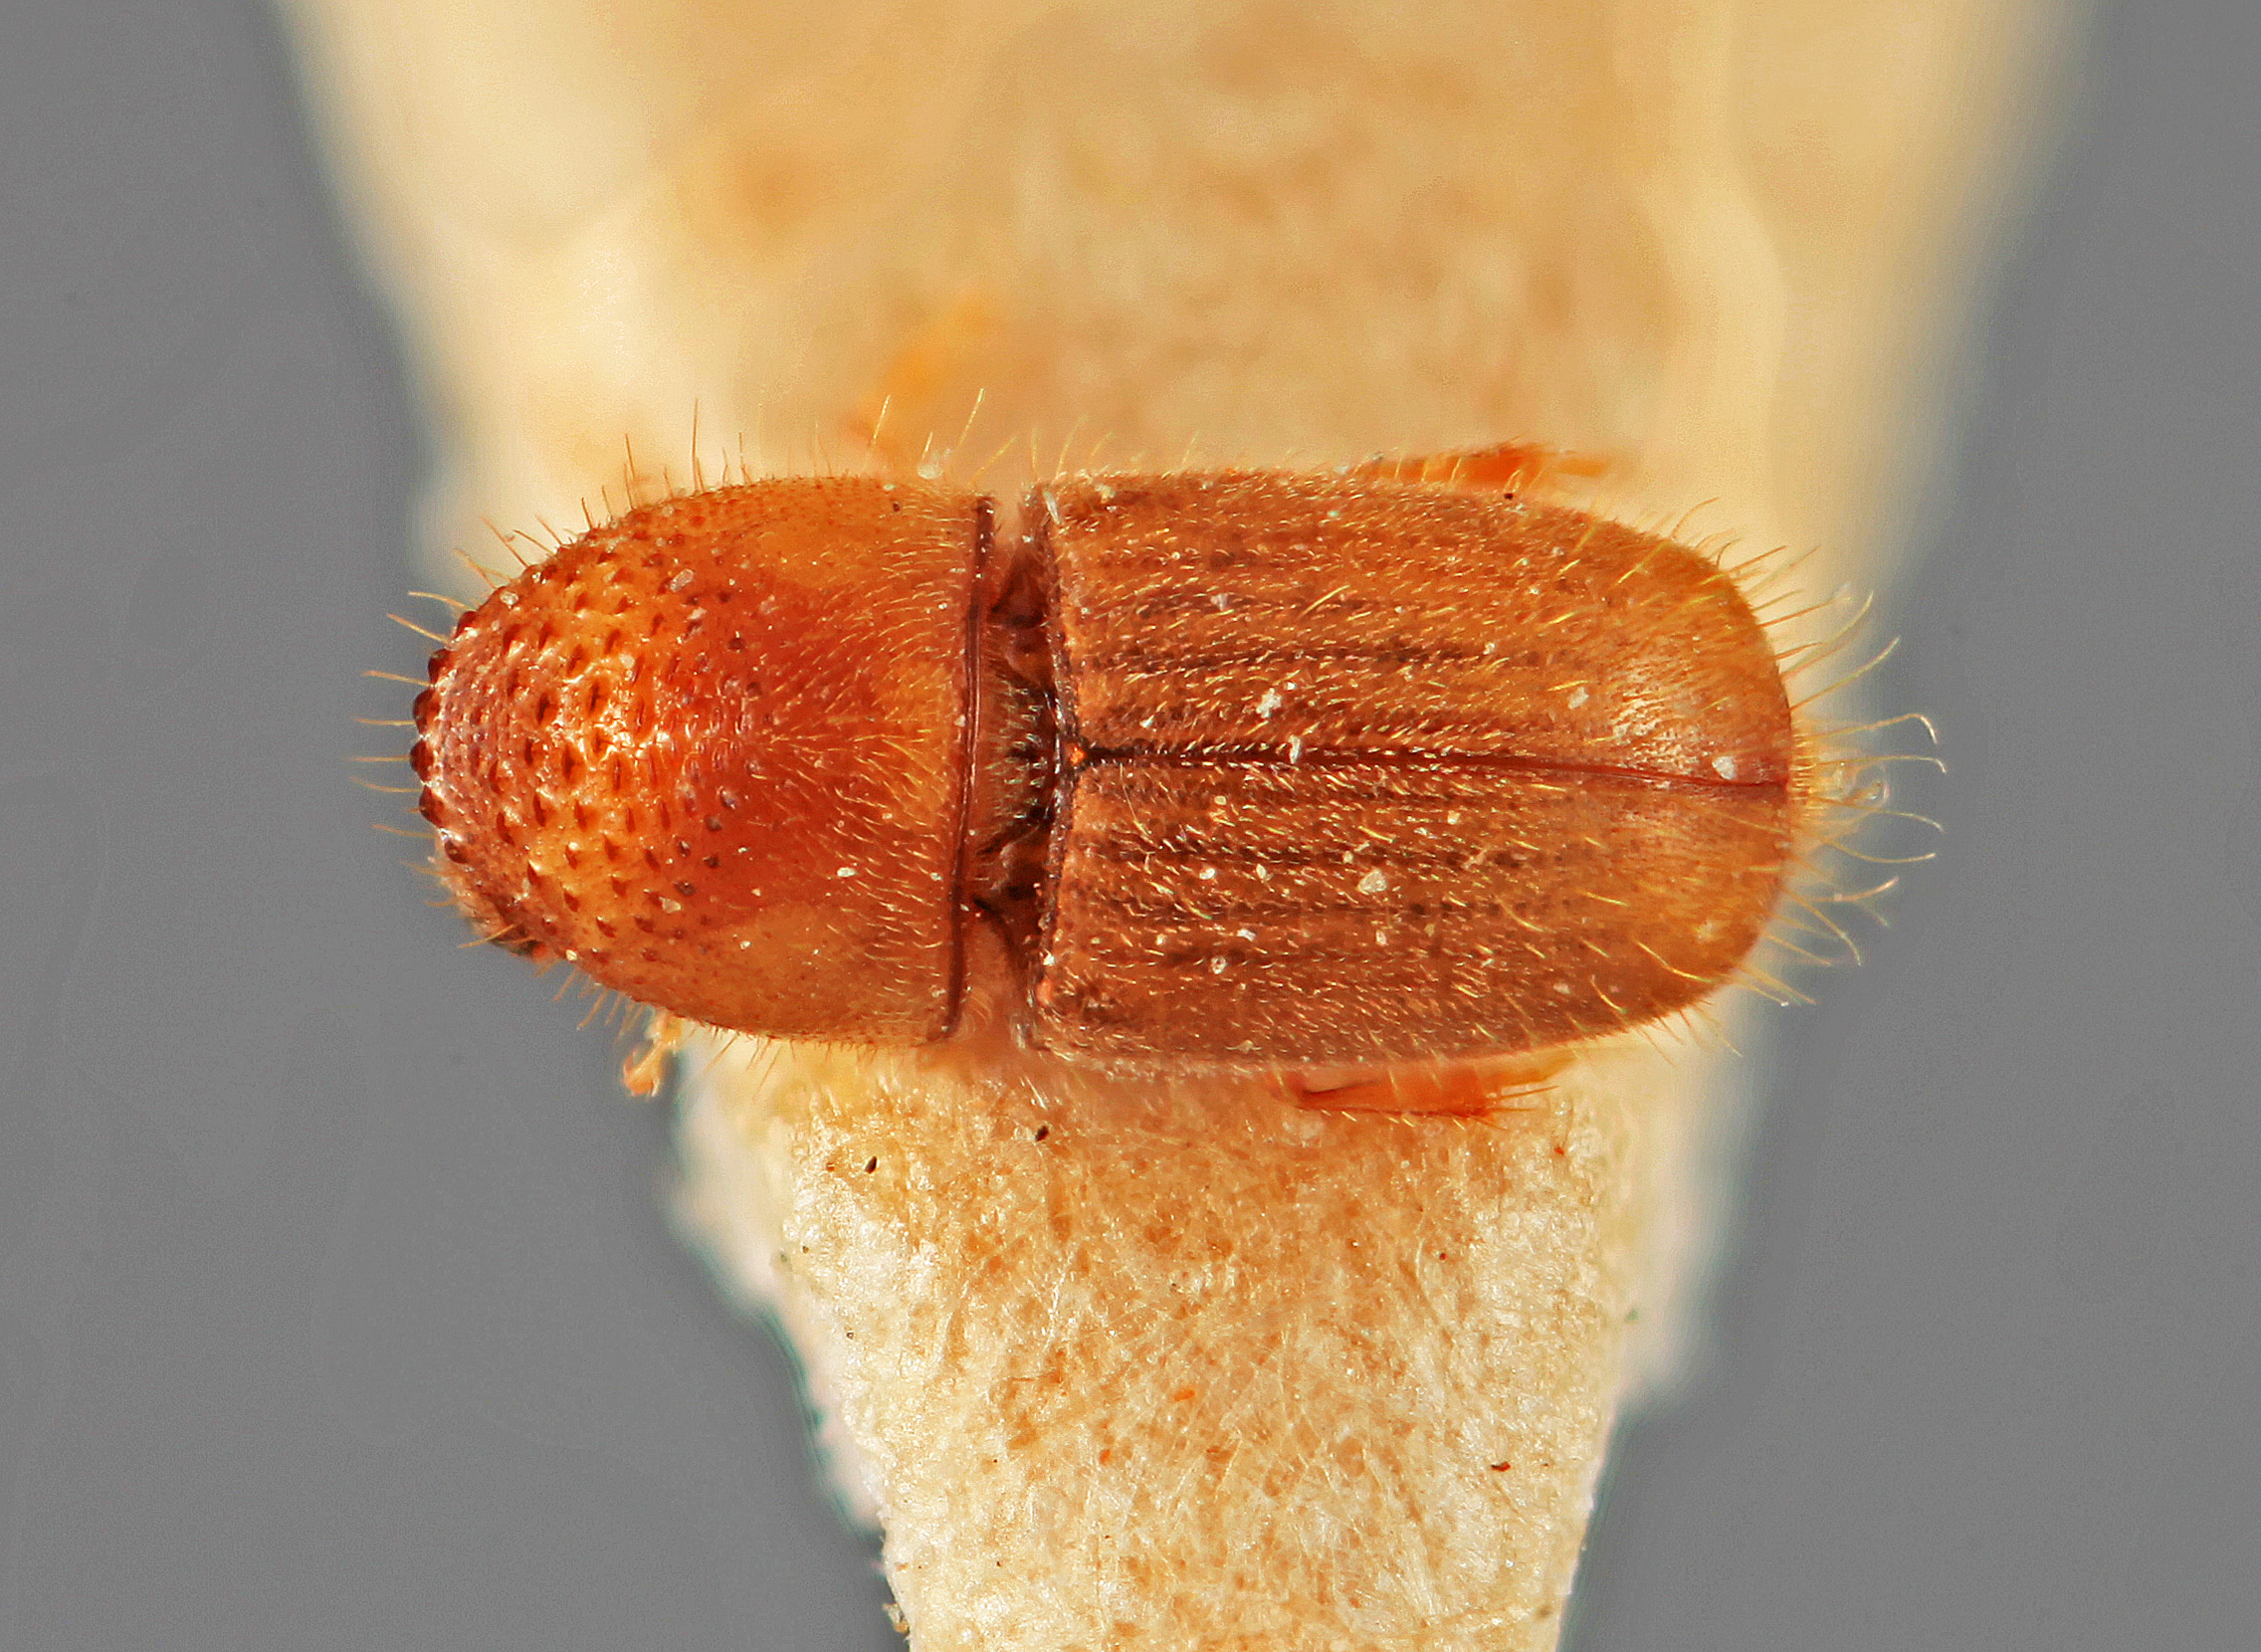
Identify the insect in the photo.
Cryphalus dipterocarpi
